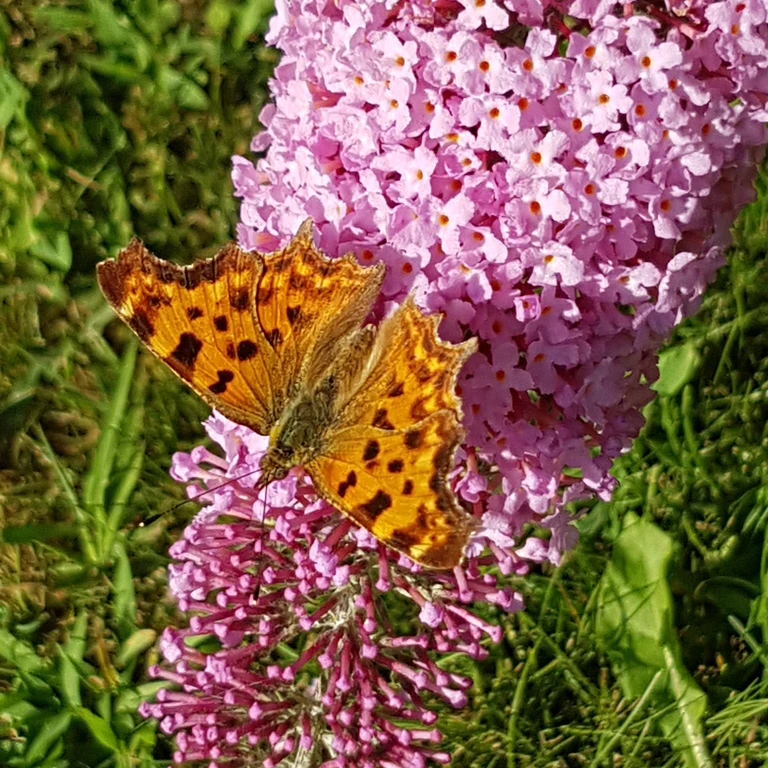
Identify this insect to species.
Polygonia c-album
